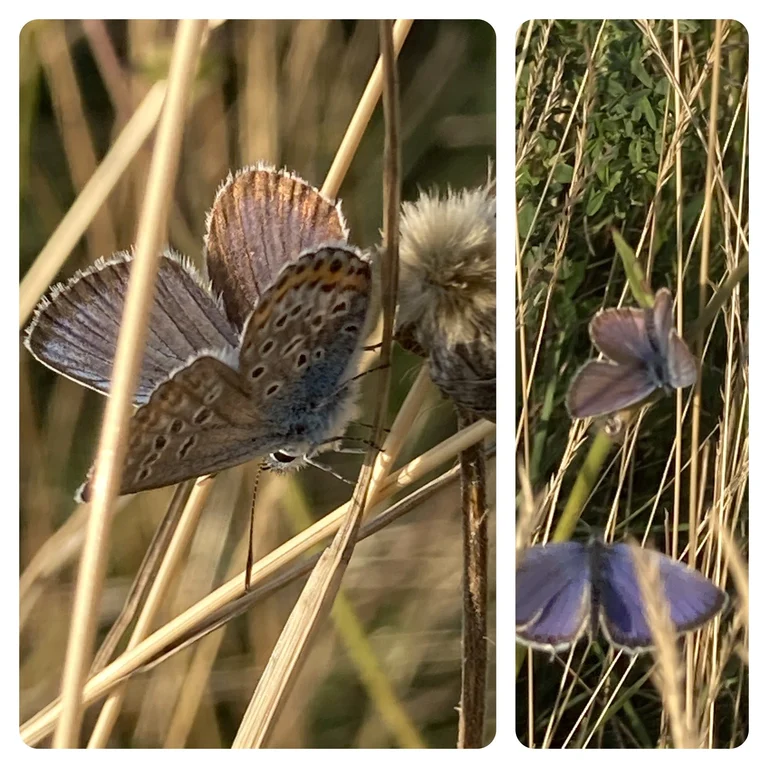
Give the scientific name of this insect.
Plebejus argus
